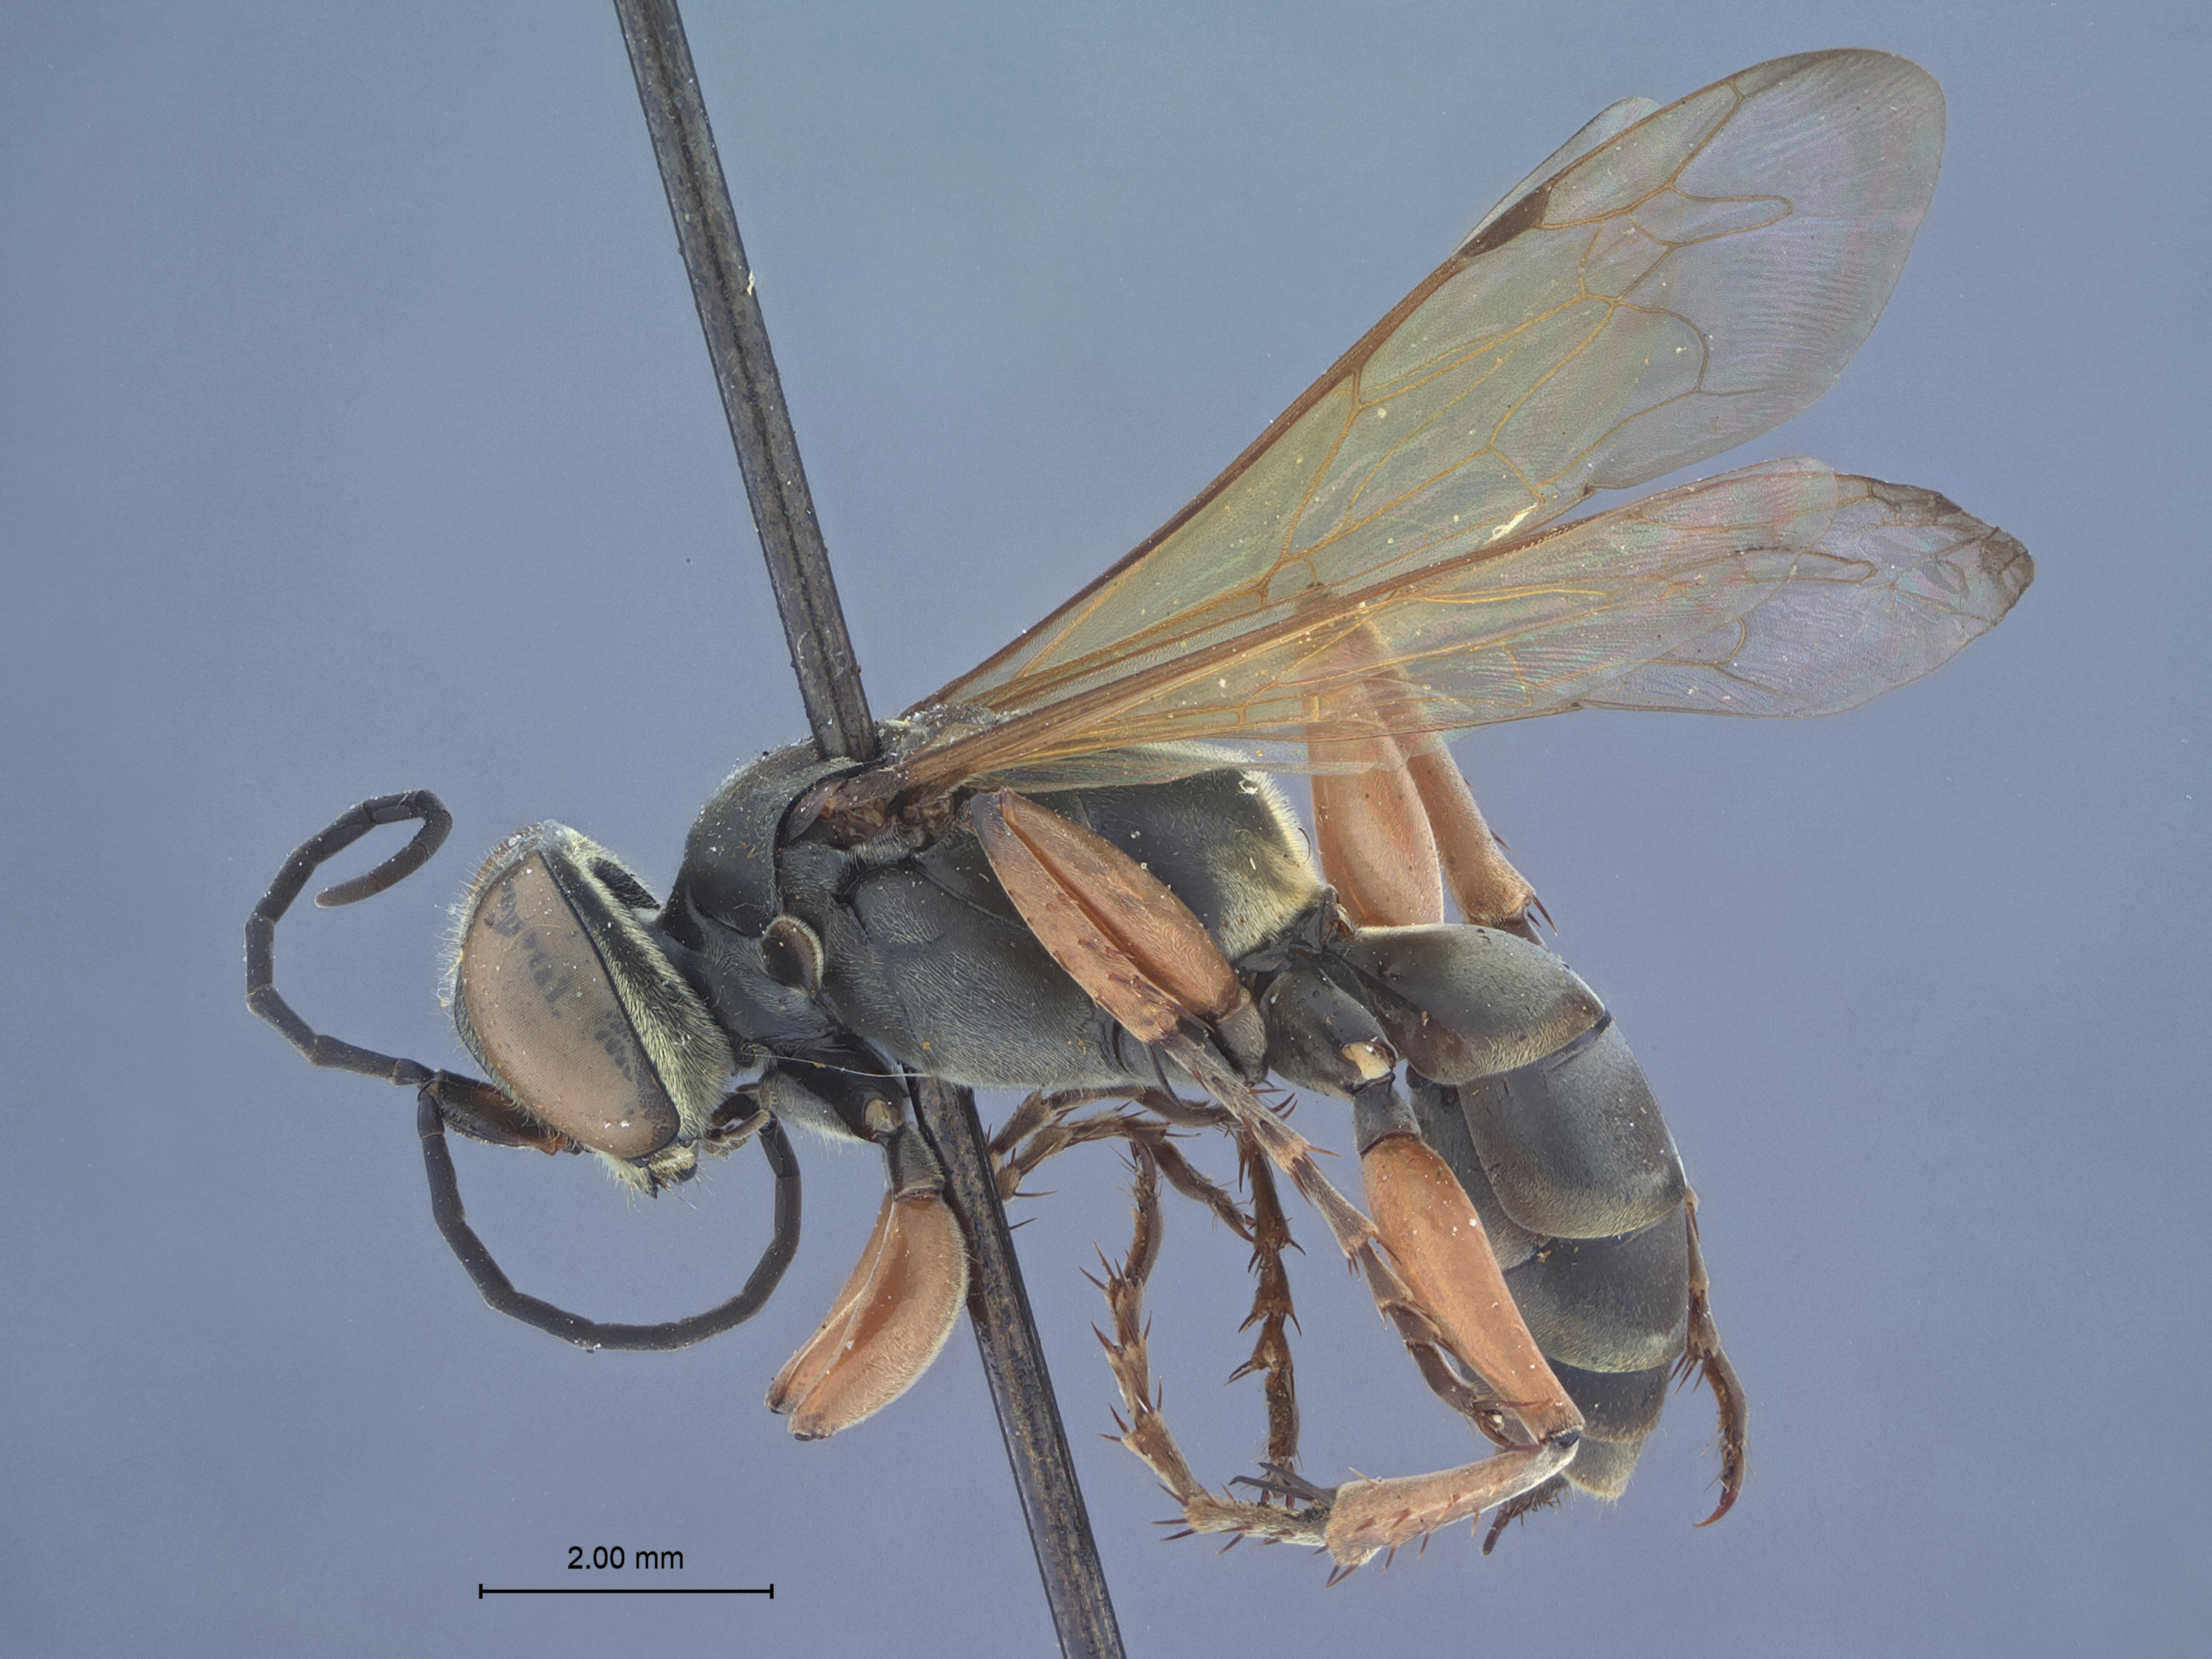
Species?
Notogonia bella
